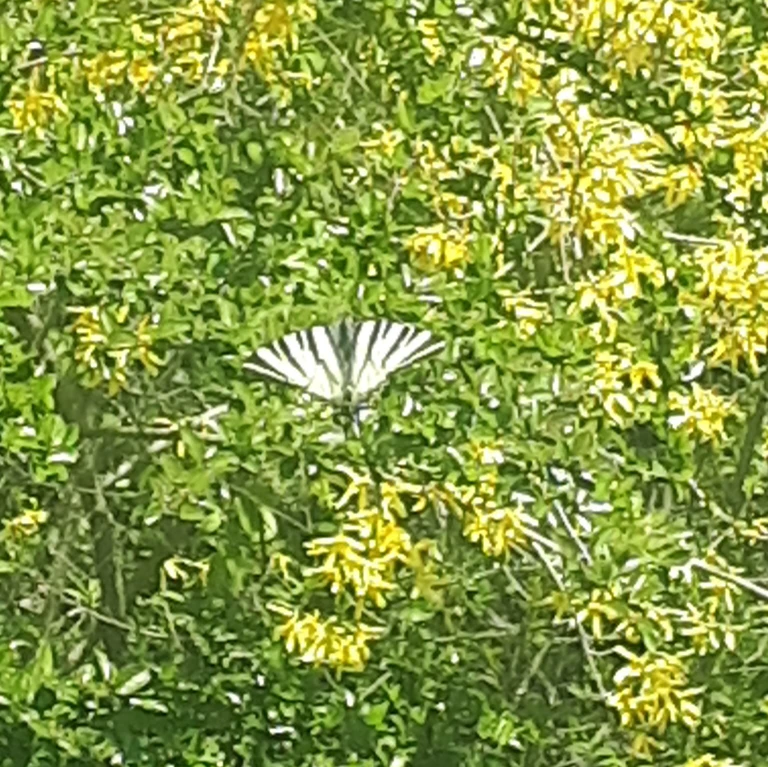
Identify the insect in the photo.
Iphiclides podalirius
